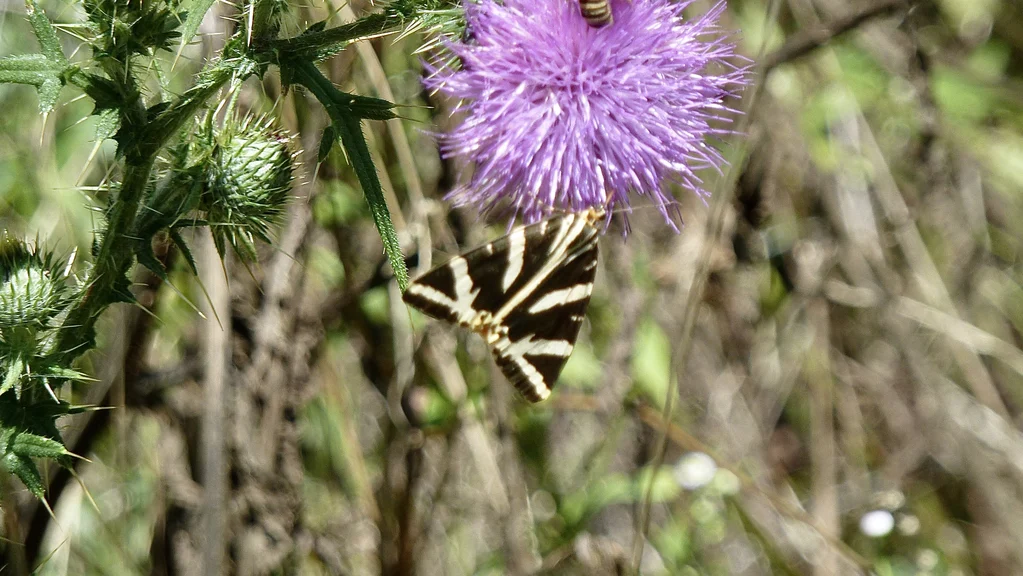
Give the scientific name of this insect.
Euplagia quadripunctaria
